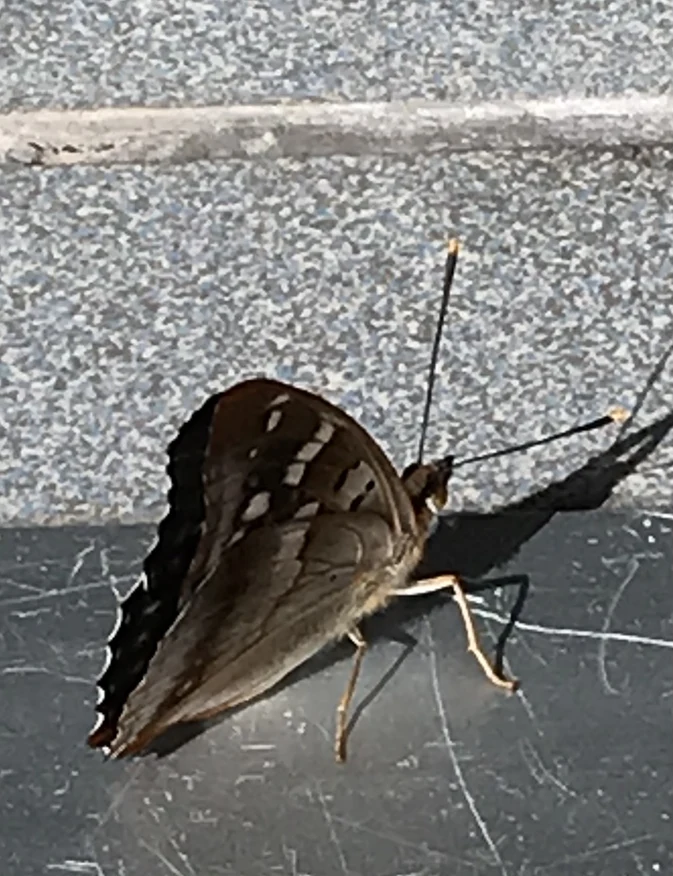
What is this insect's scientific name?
Apatura ilia
